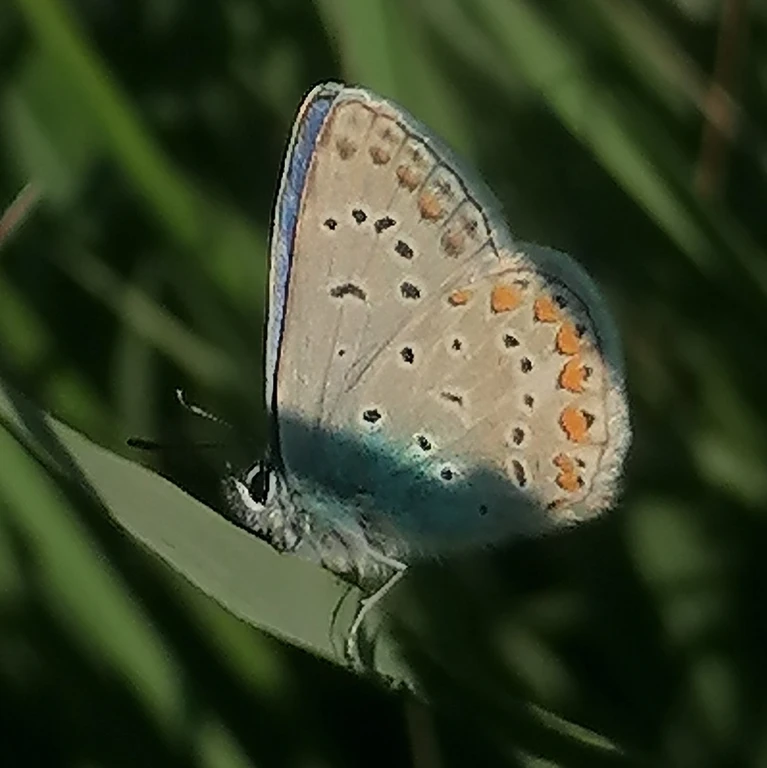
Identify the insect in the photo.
Polyommatus icarus
